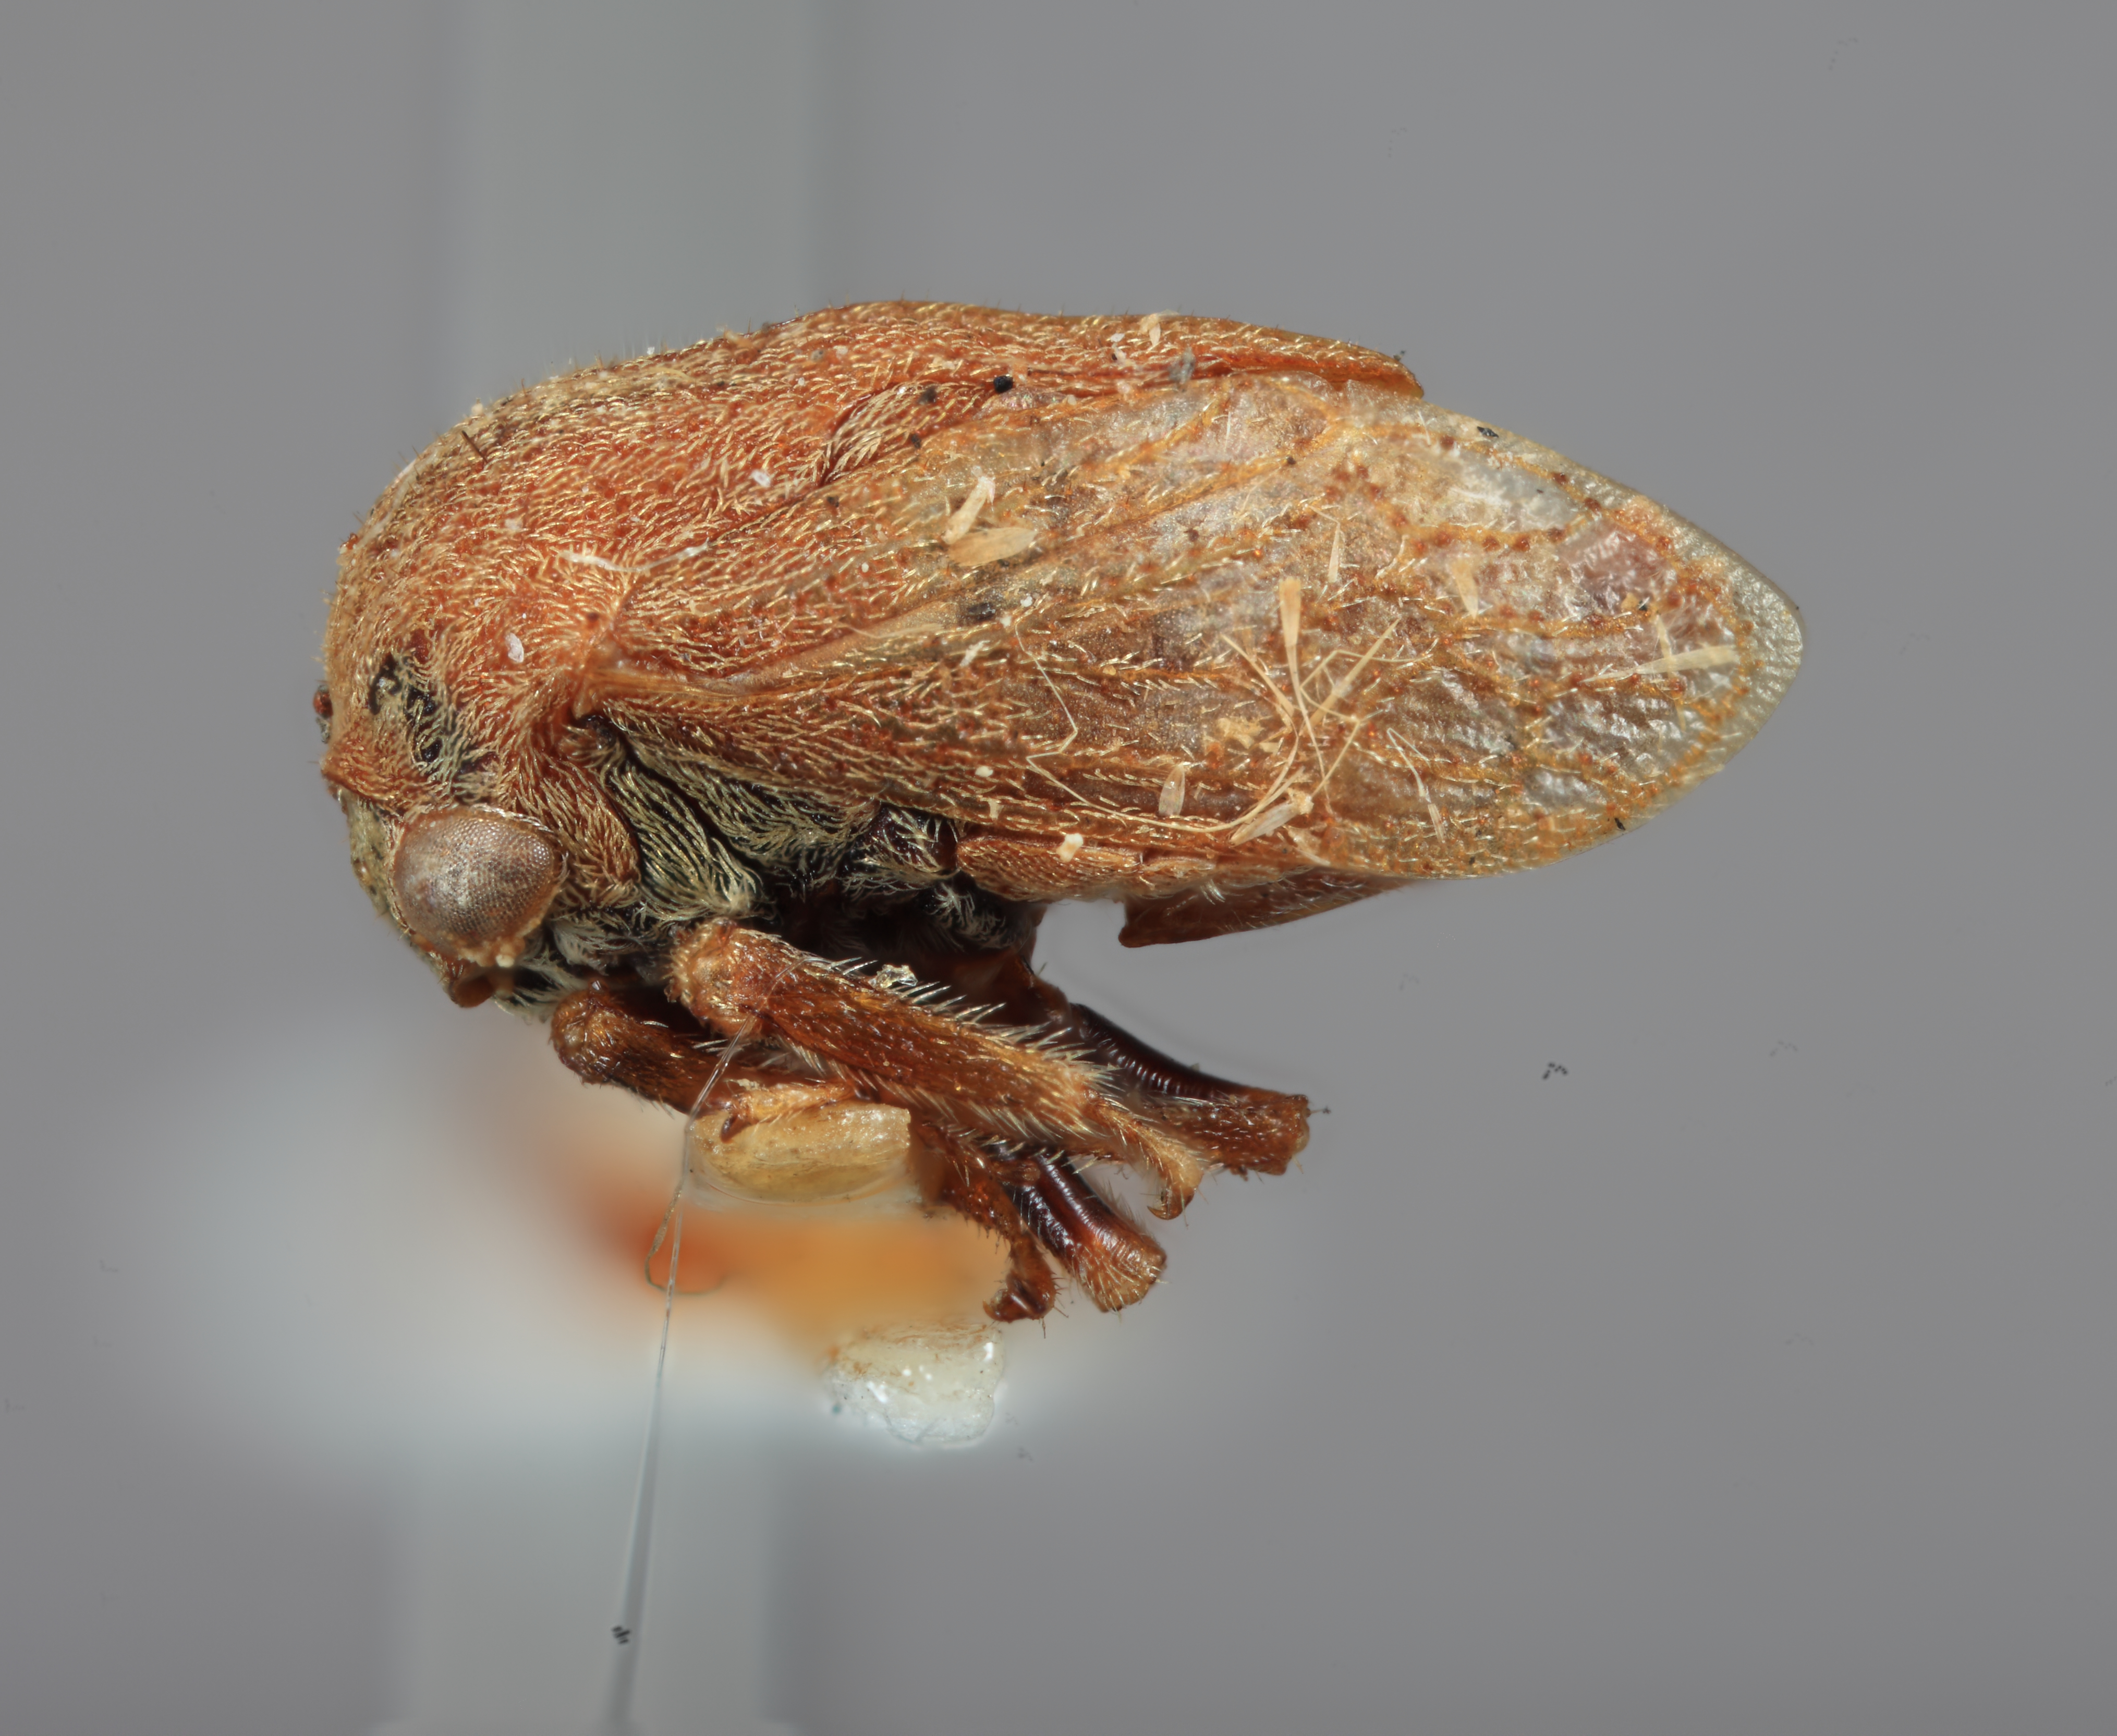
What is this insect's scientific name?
Gargara granulata
